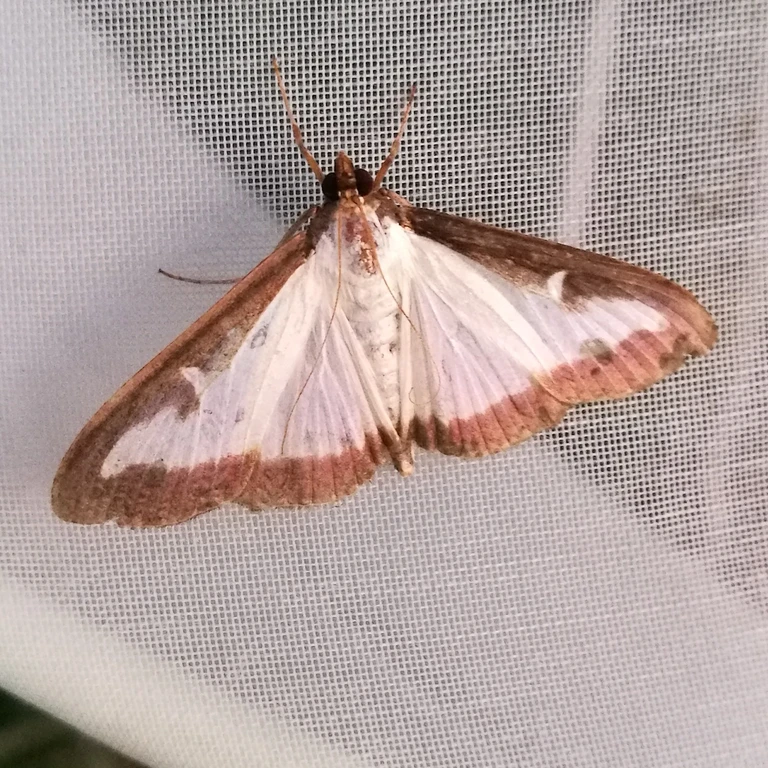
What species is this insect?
Cydalima perspectalis
